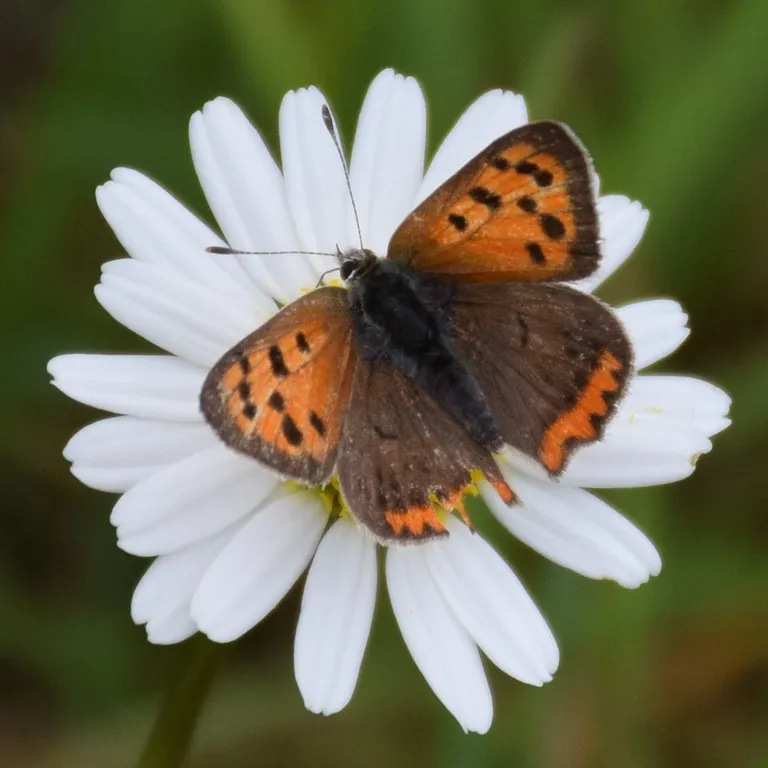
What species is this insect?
Lycaena phlaeas
